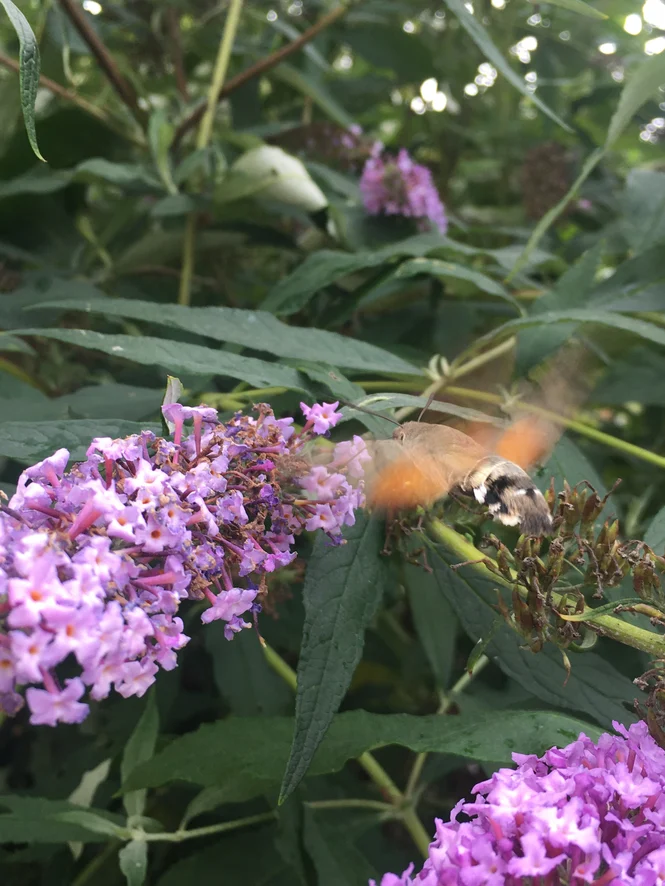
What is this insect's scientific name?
Macroglossum stellatarum
